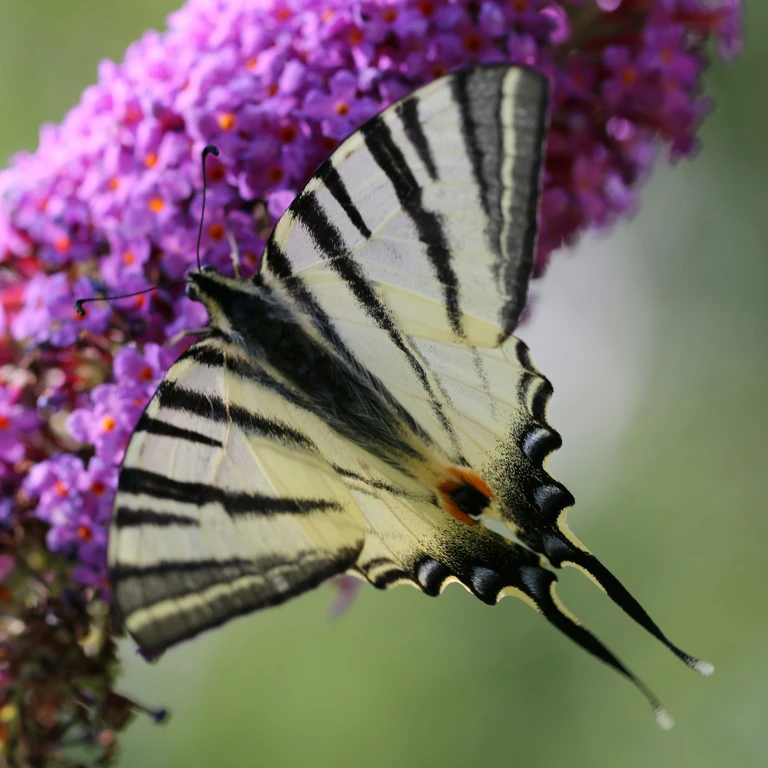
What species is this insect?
Iphiclides podalirius
